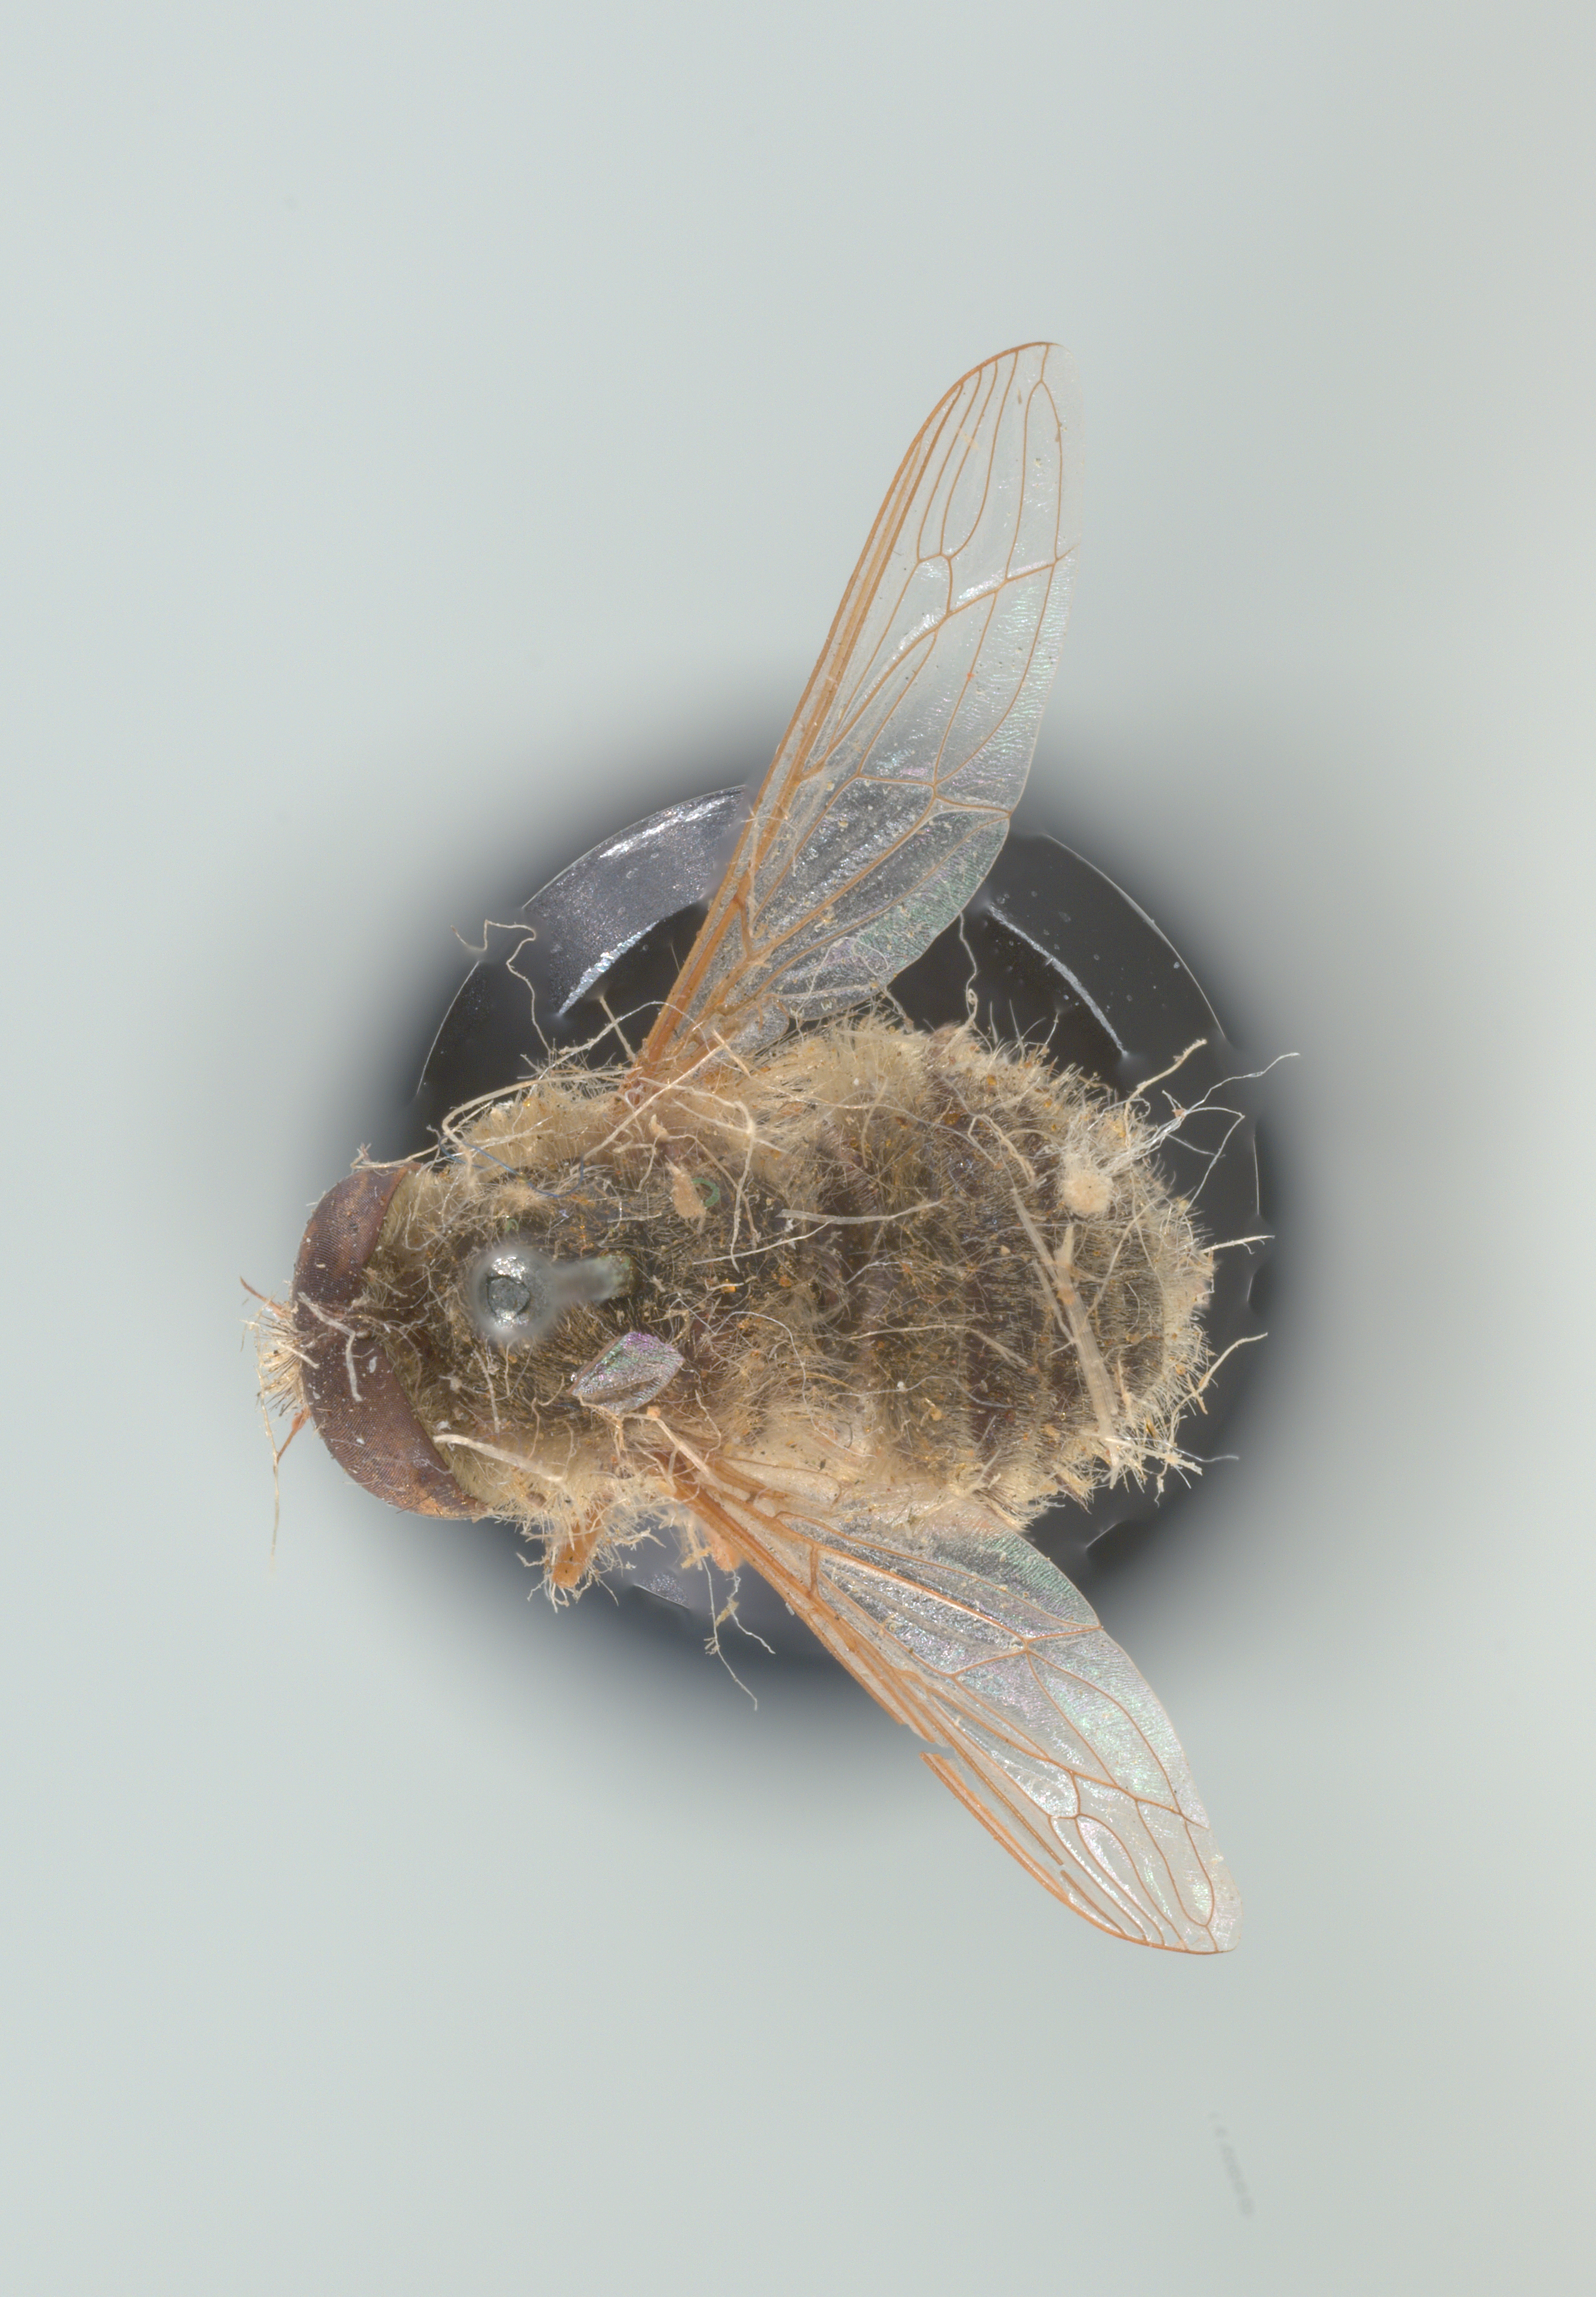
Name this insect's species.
Neorhynchocephalus sackenii
